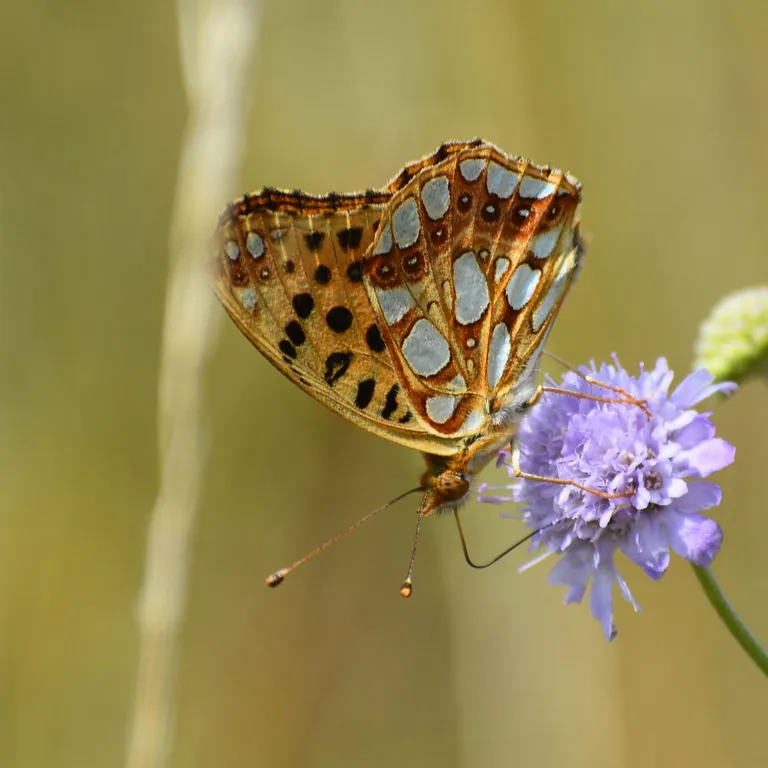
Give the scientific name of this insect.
Issoria lathonia
